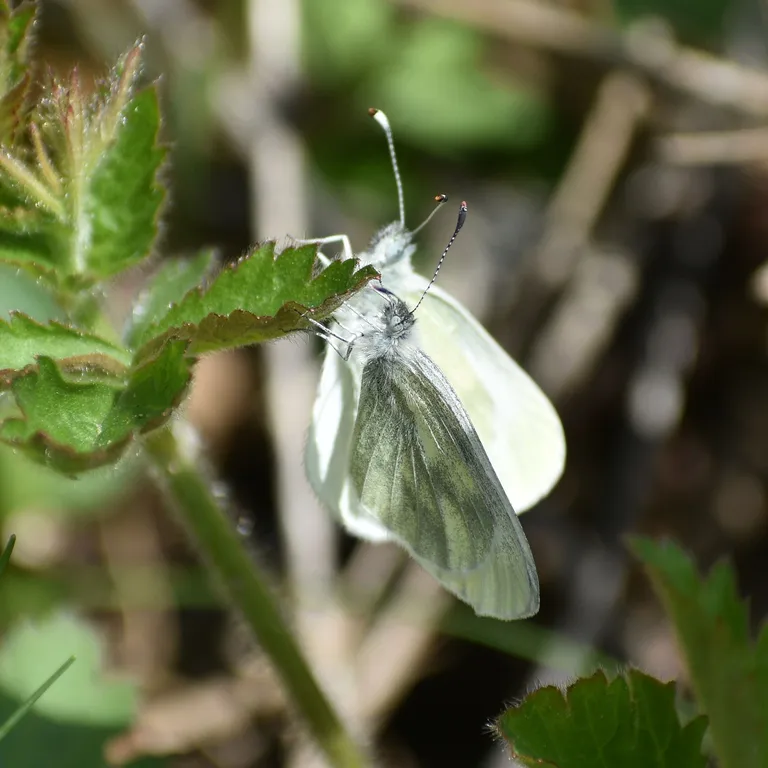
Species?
Leptidea sinapis/juvernica
